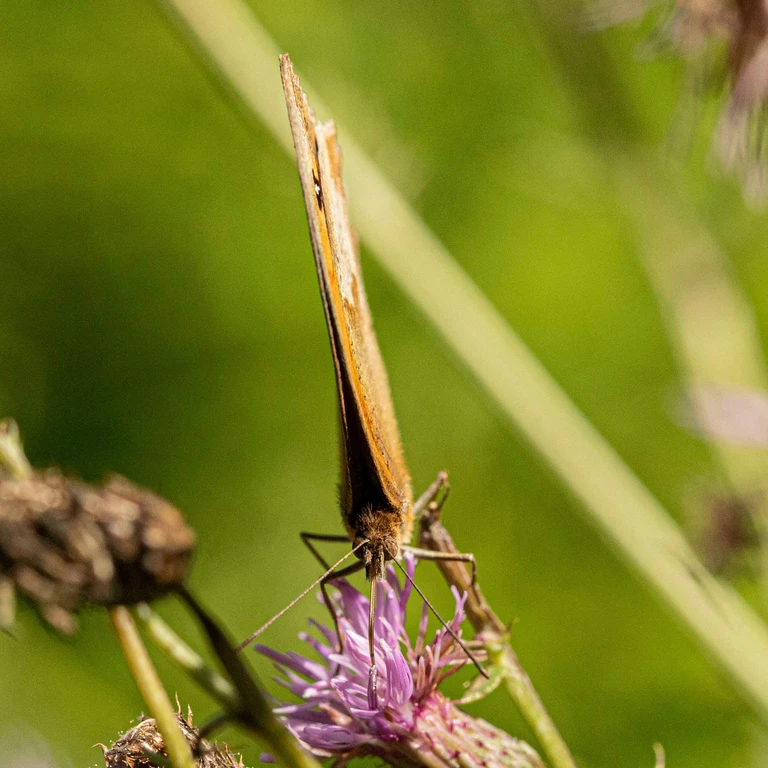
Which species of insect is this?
Maniola jurtina
